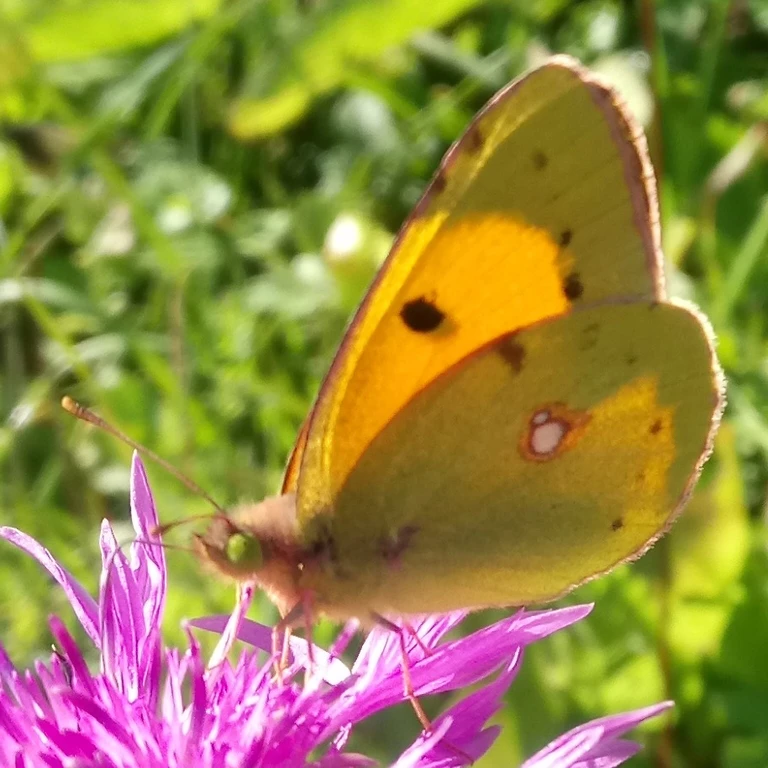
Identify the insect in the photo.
Colias croceus
